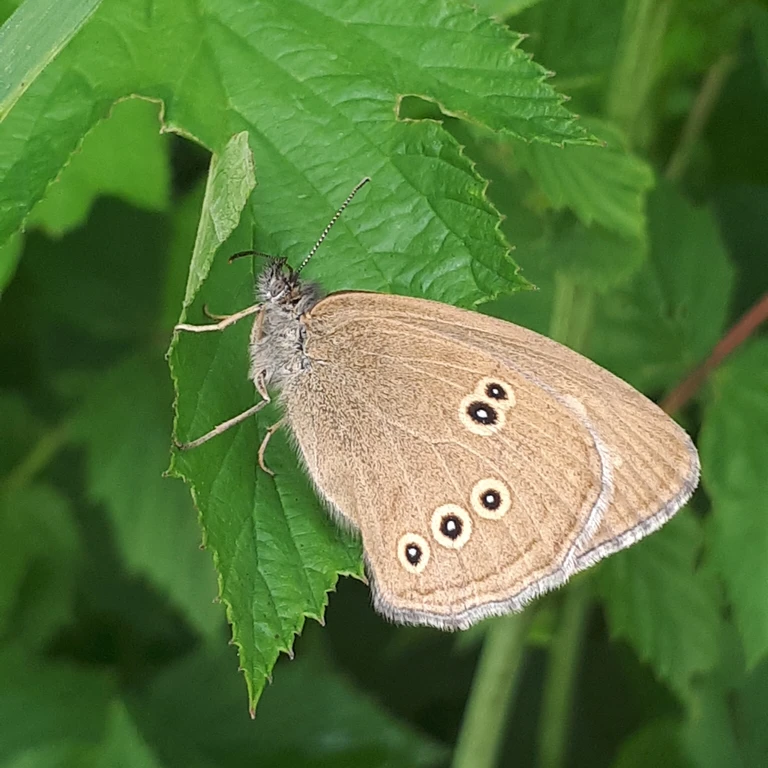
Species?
Aphantopus hyperantus
